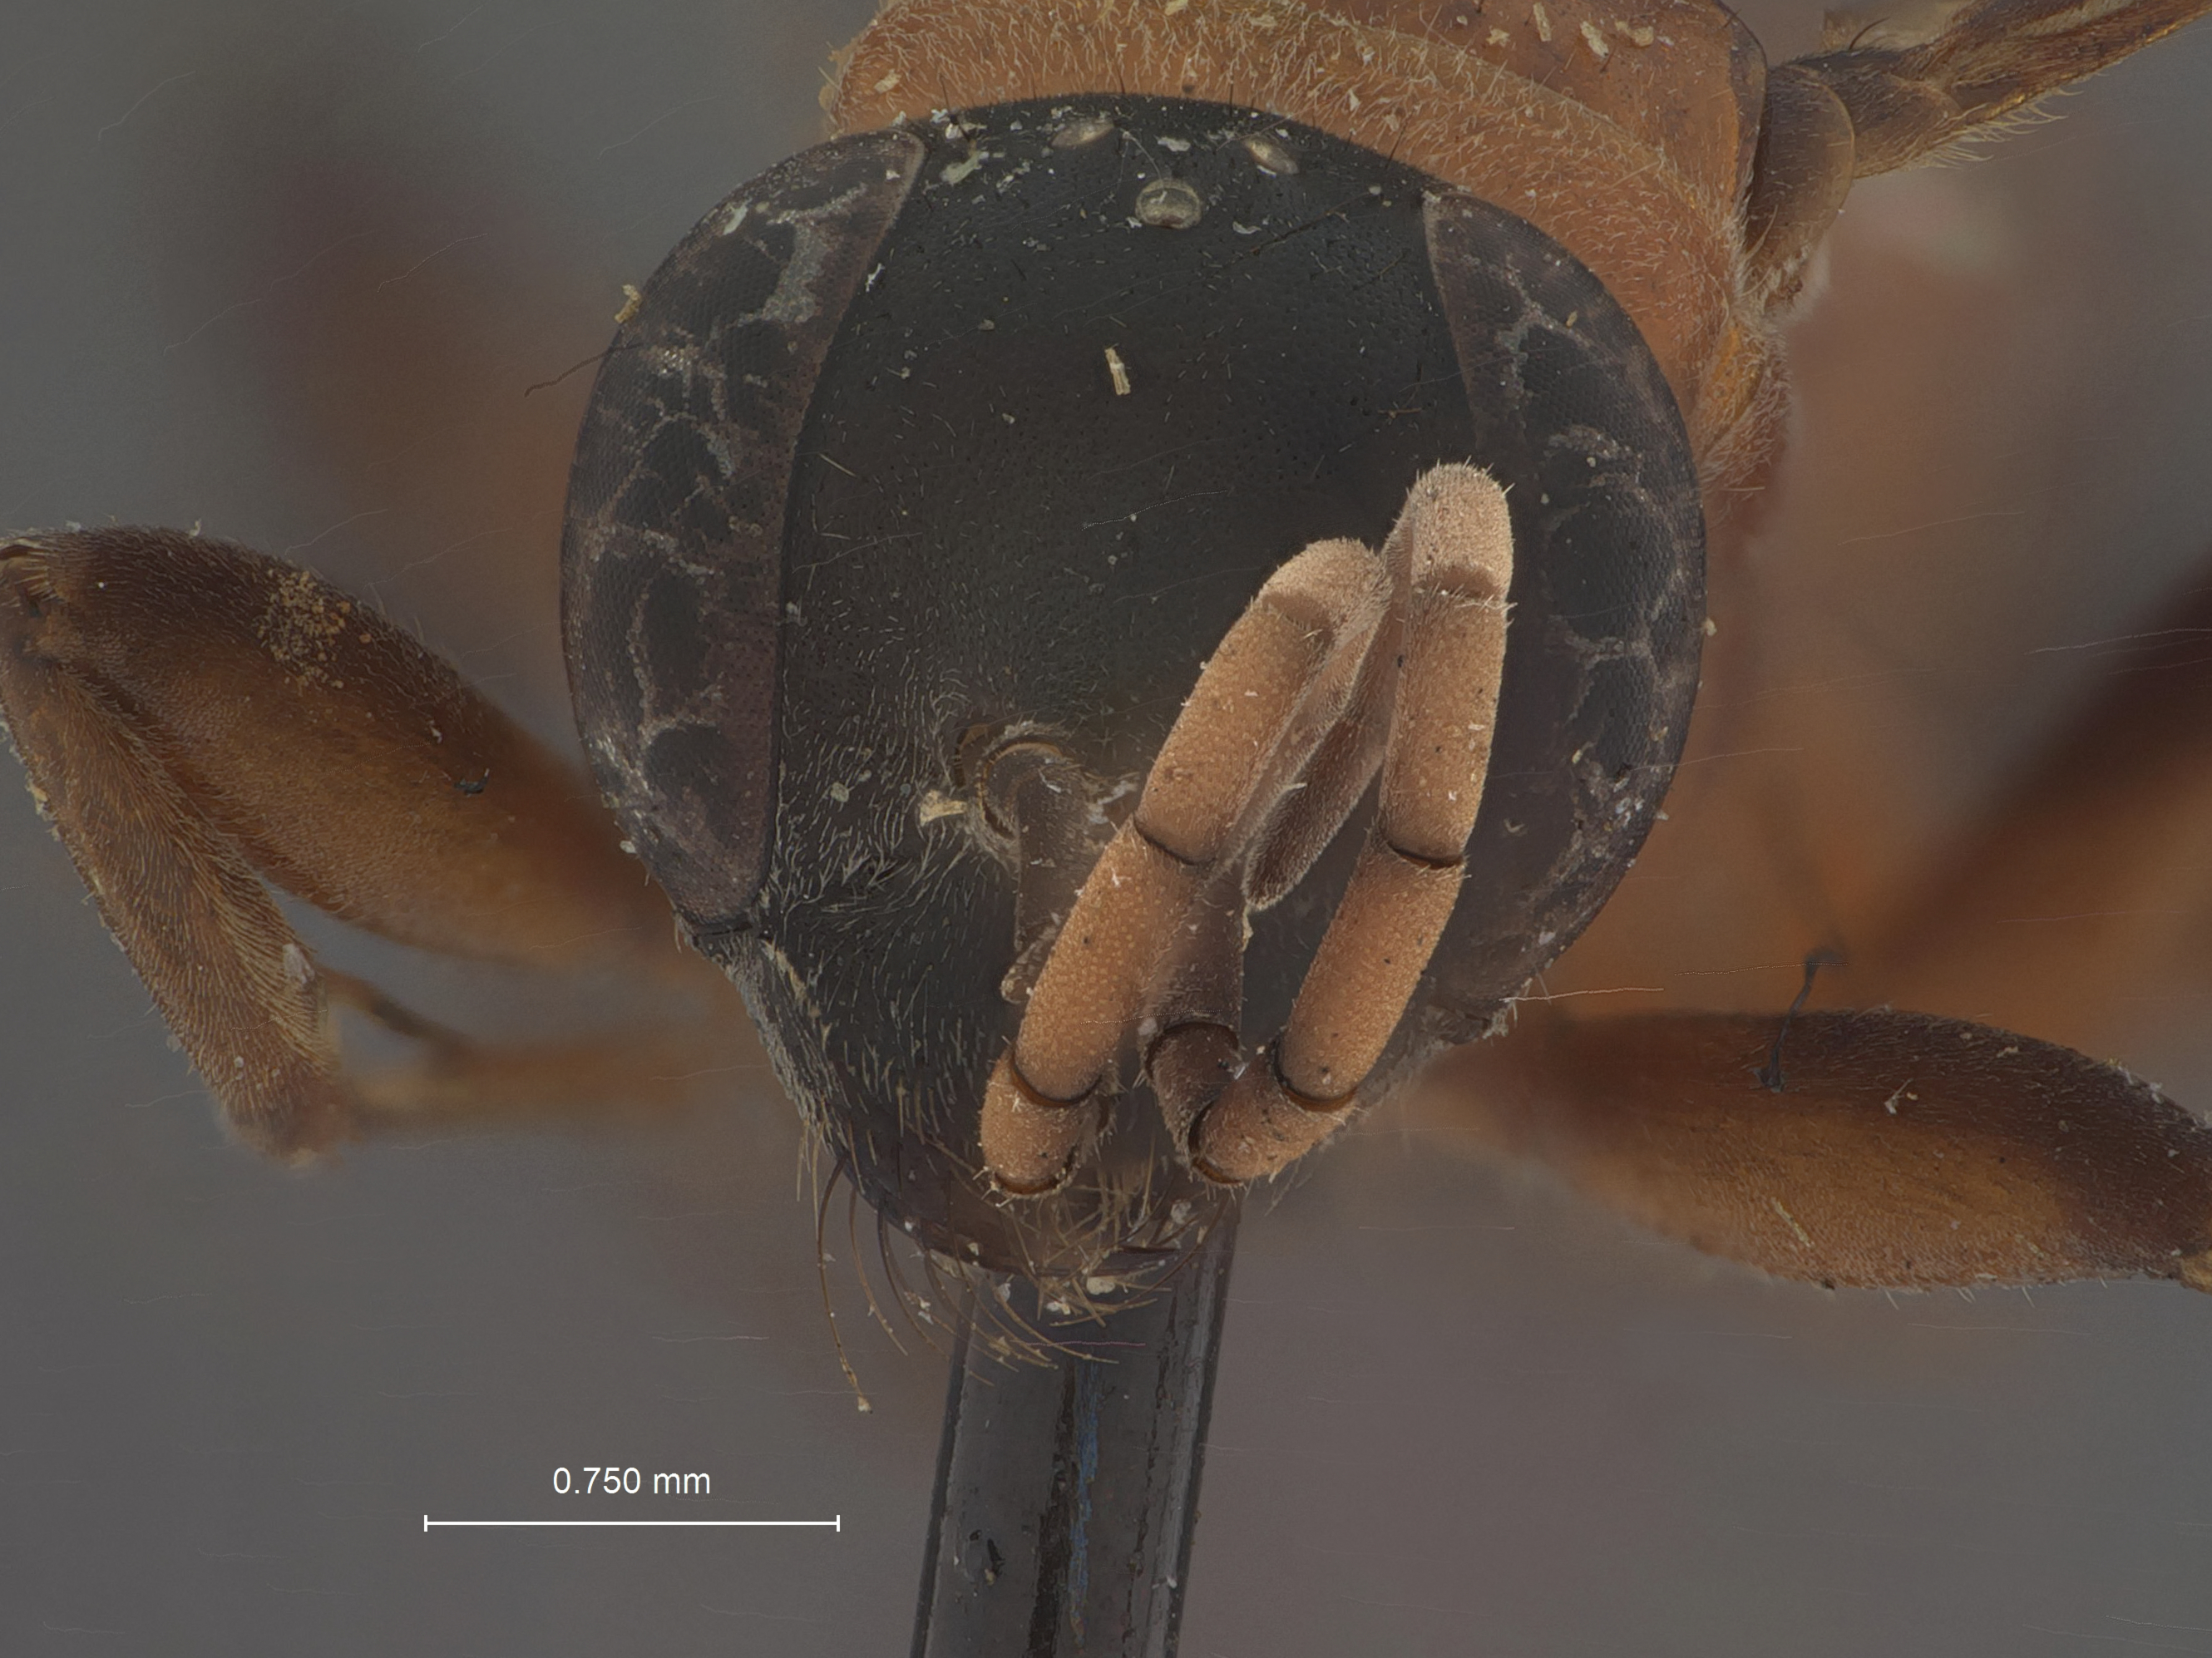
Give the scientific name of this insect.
Dipogon iracundus
